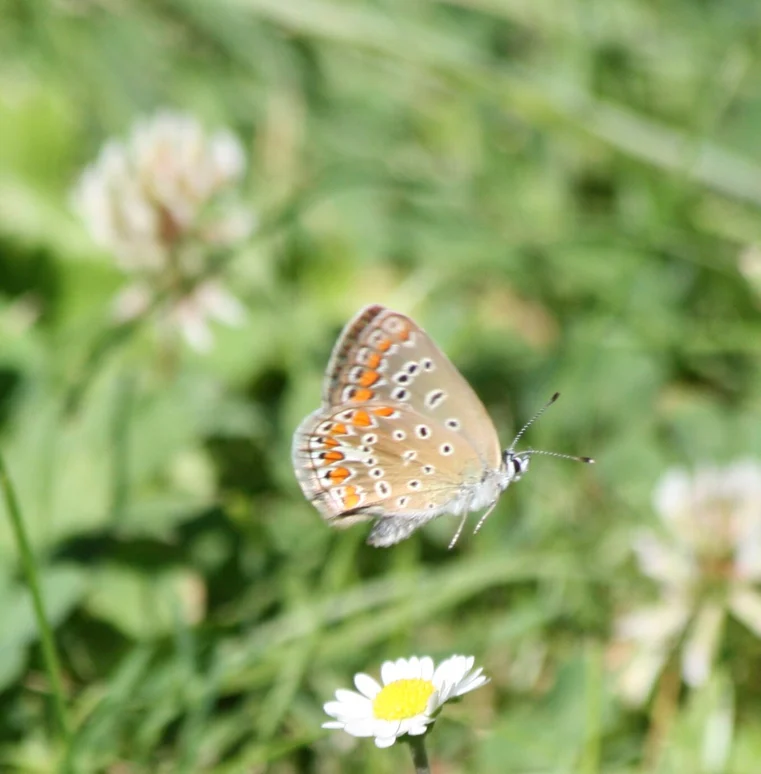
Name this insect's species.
Polyommatus icarus
